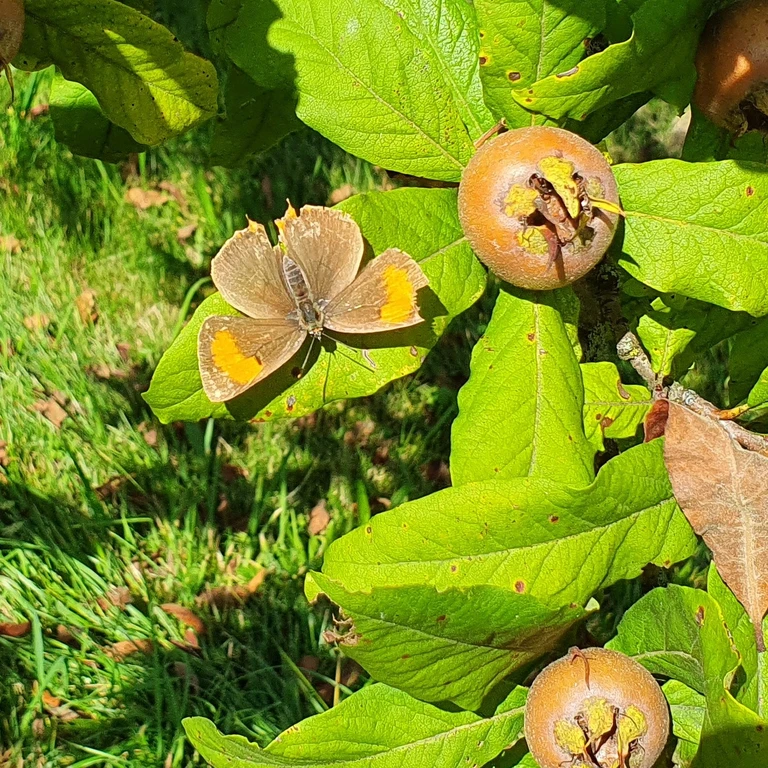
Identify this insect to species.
Thecla betulae
